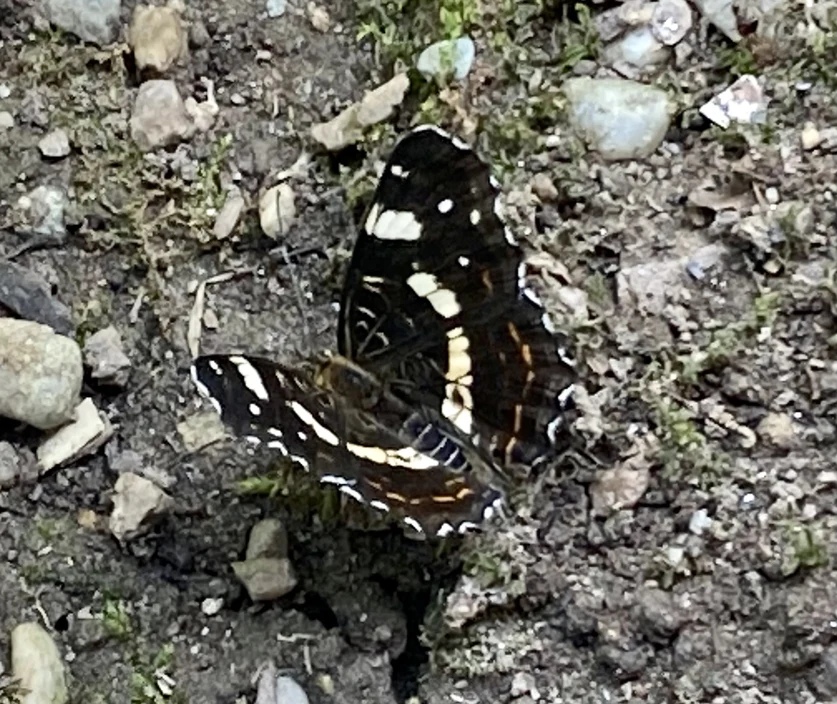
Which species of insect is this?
Araschnia levana
